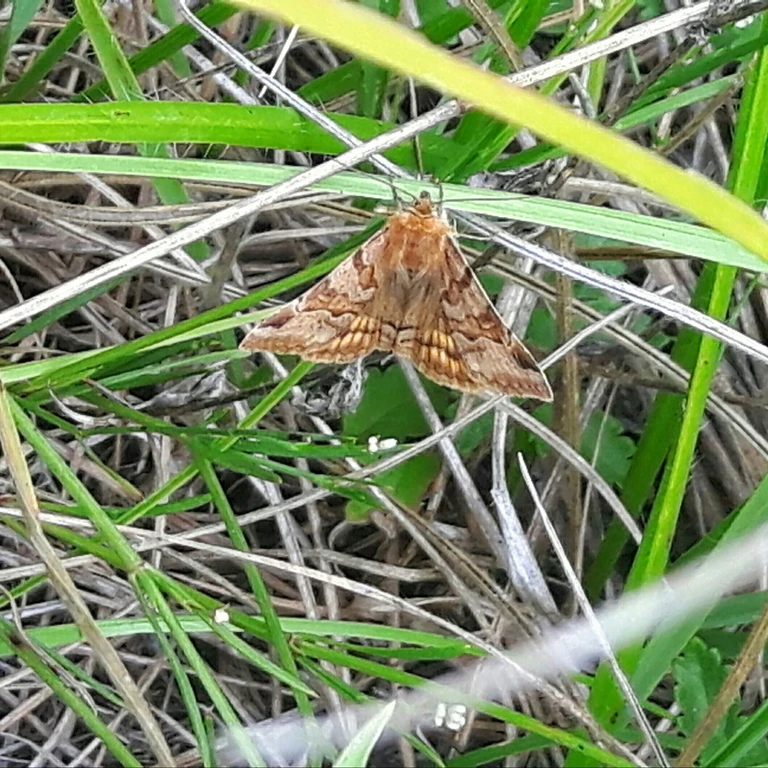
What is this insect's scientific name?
Euclidia glyphica
